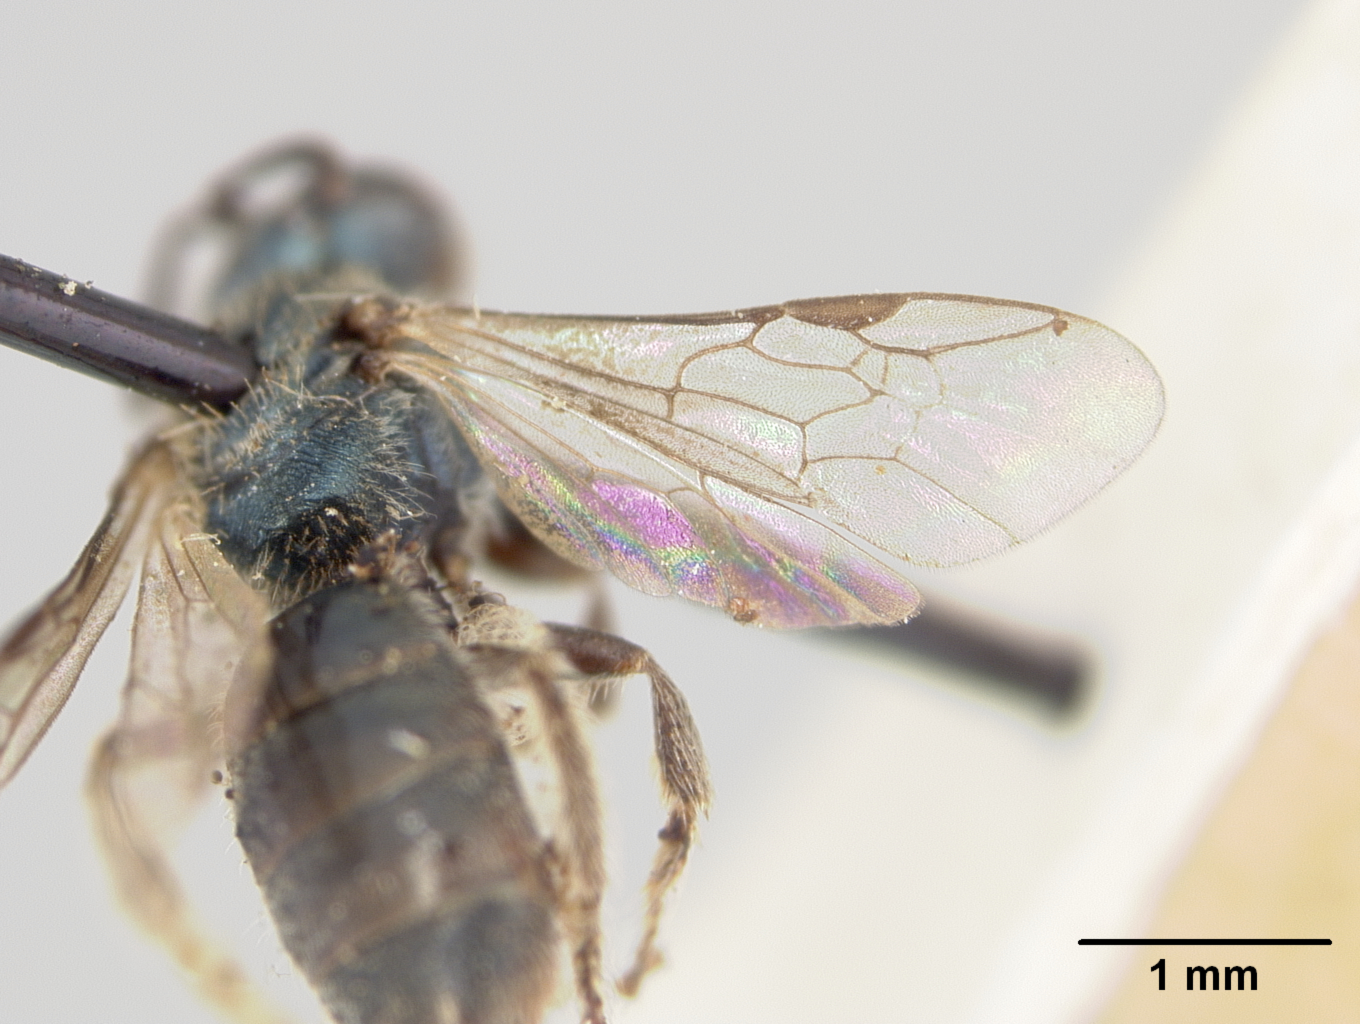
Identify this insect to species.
Halictus plumbeus
